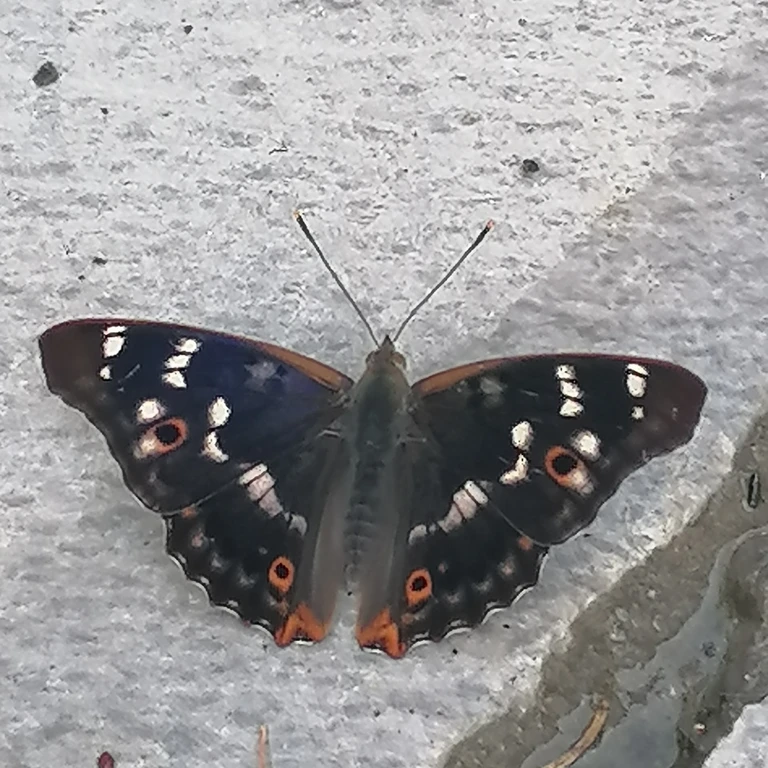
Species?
Apatura ilia
